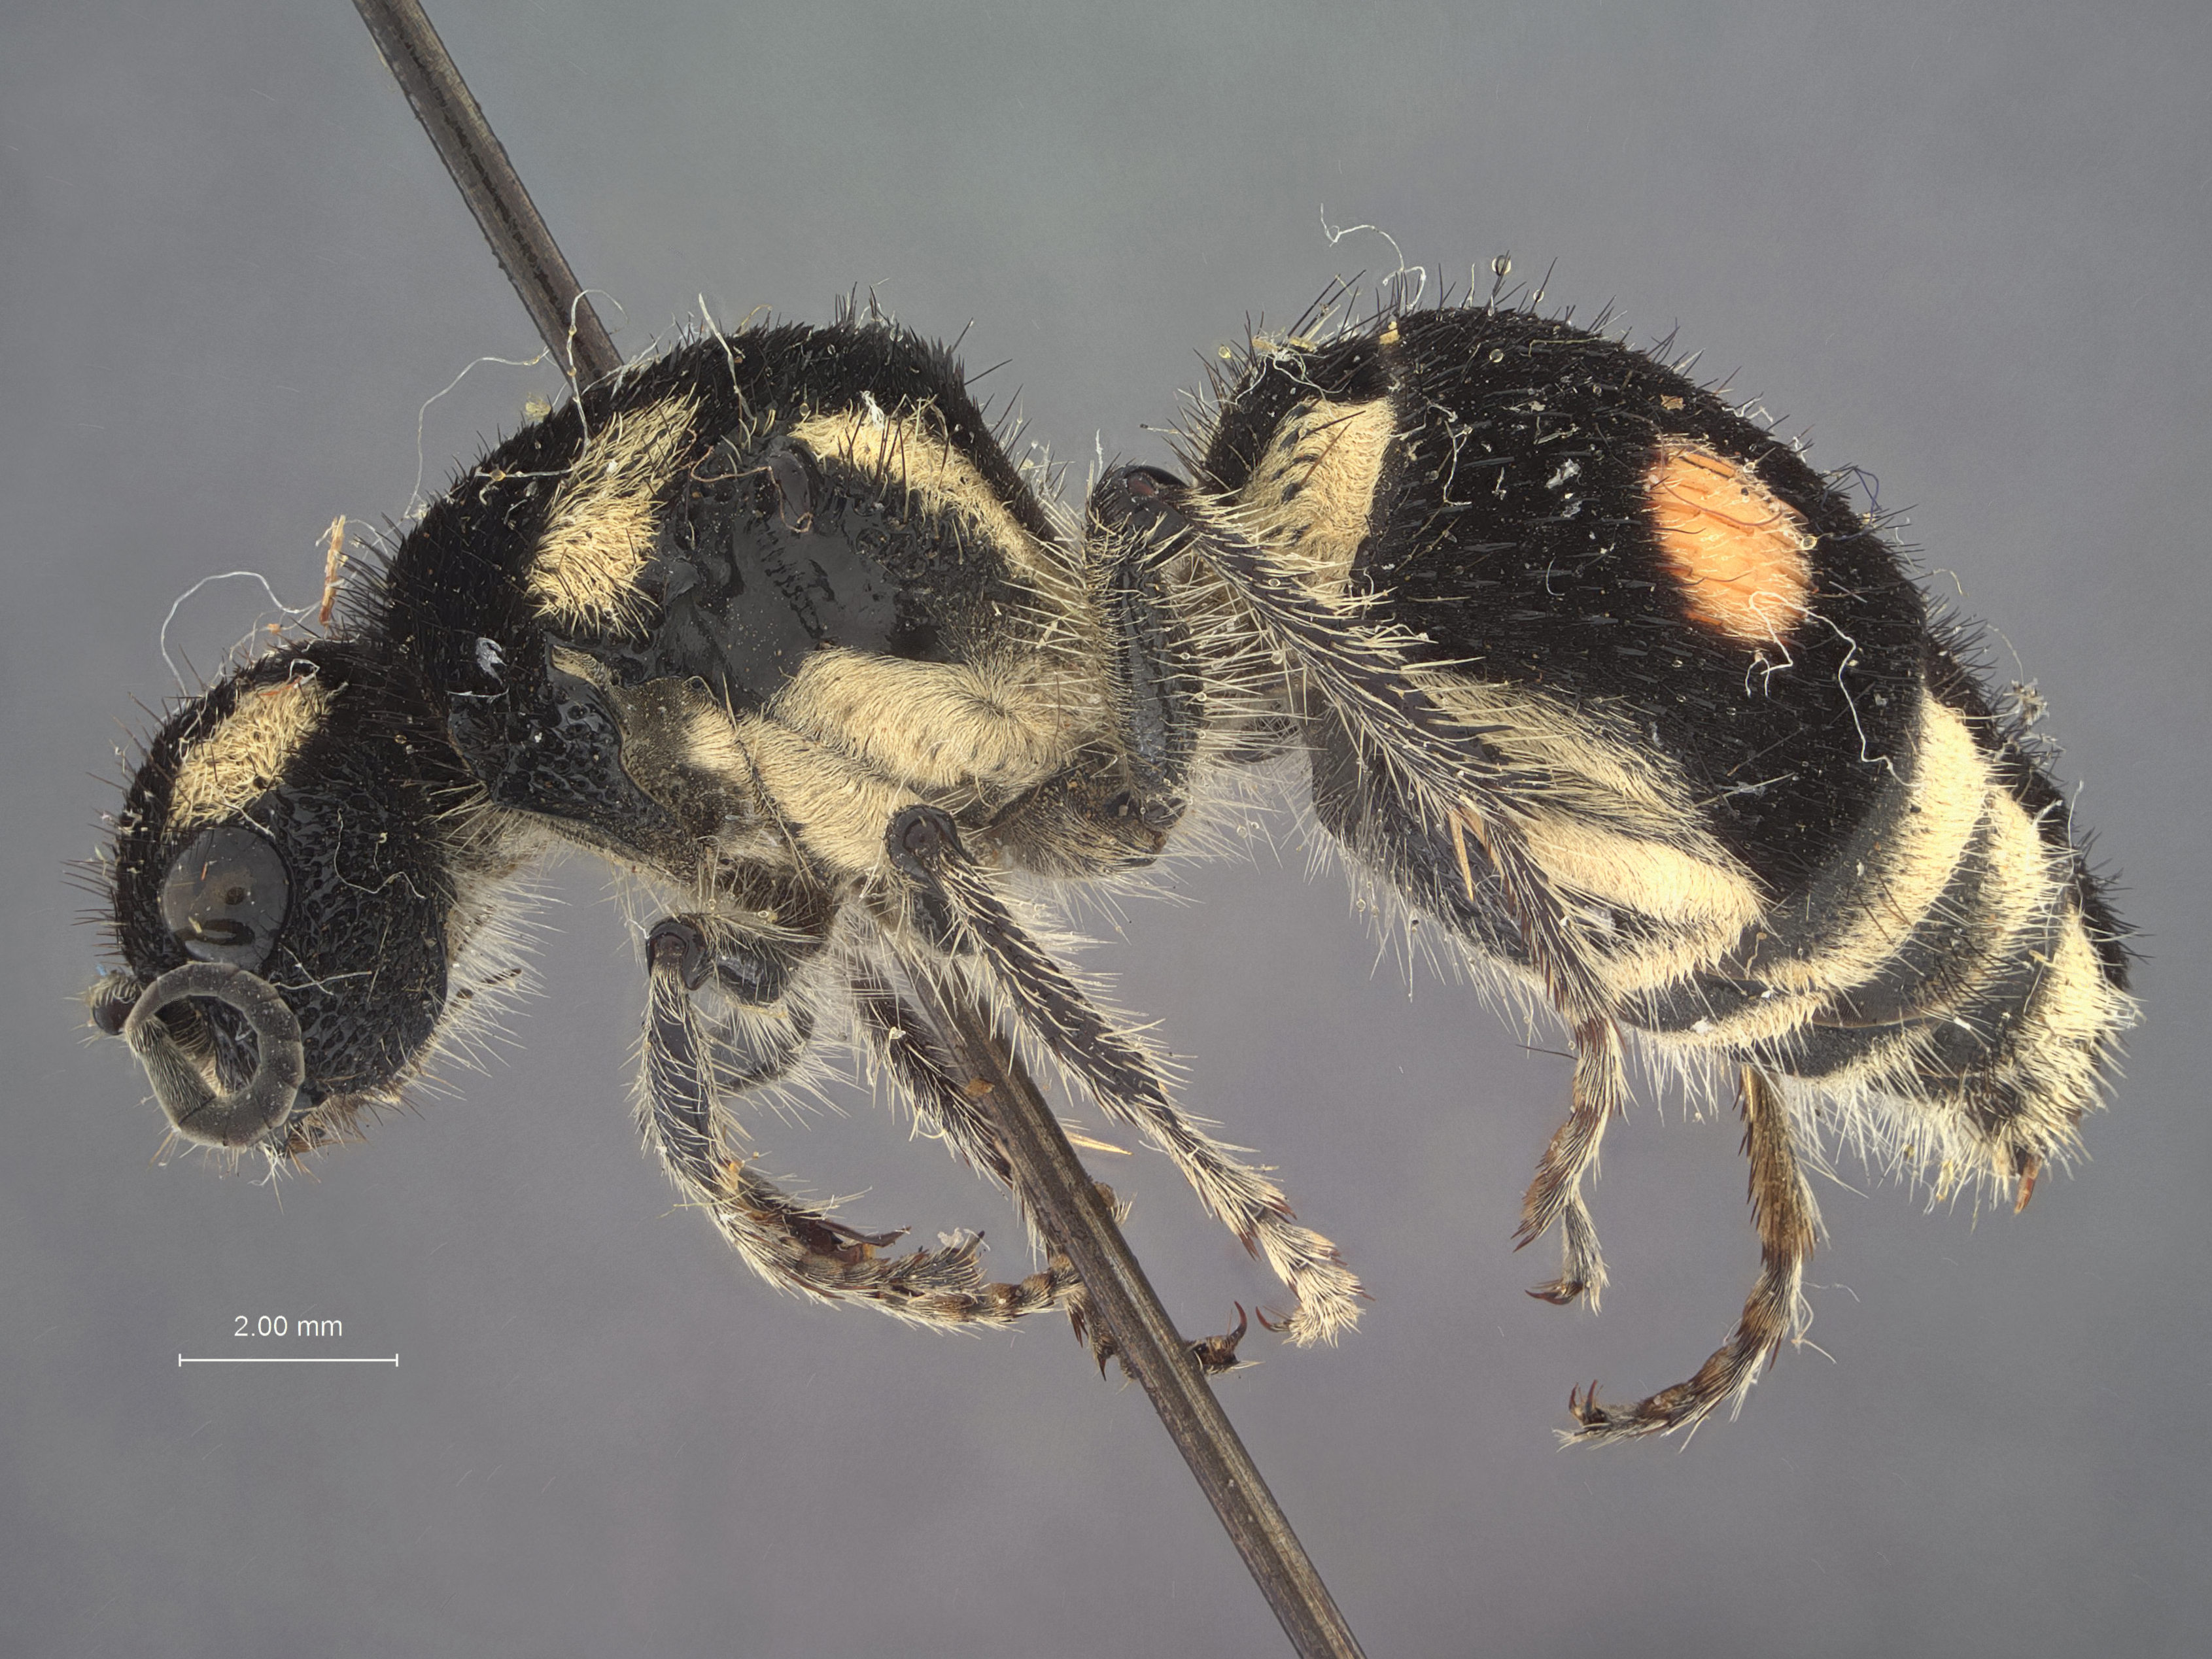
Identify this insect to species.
Hoplomutilla euryale
